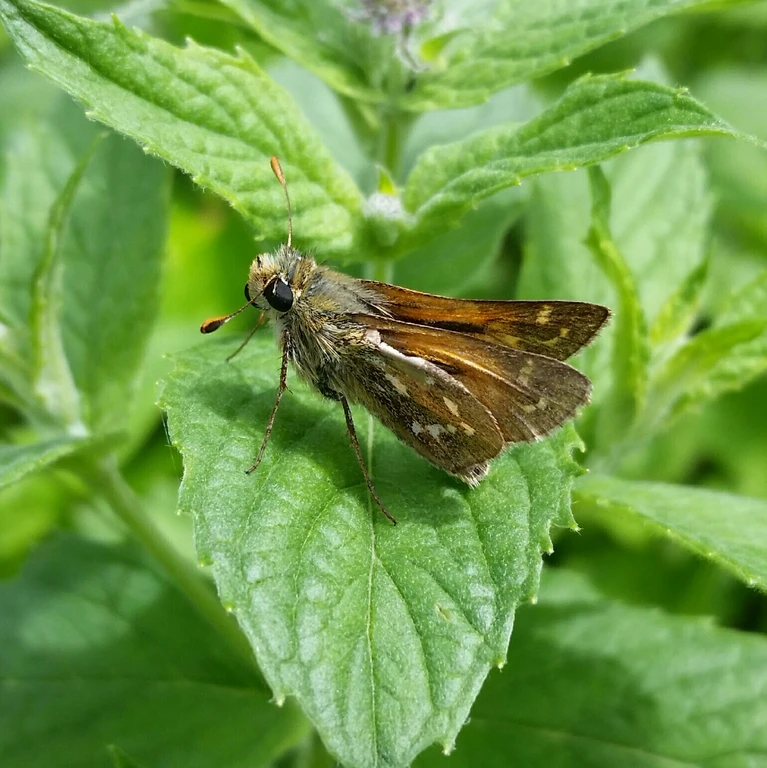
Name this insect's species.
Hesperia comma
